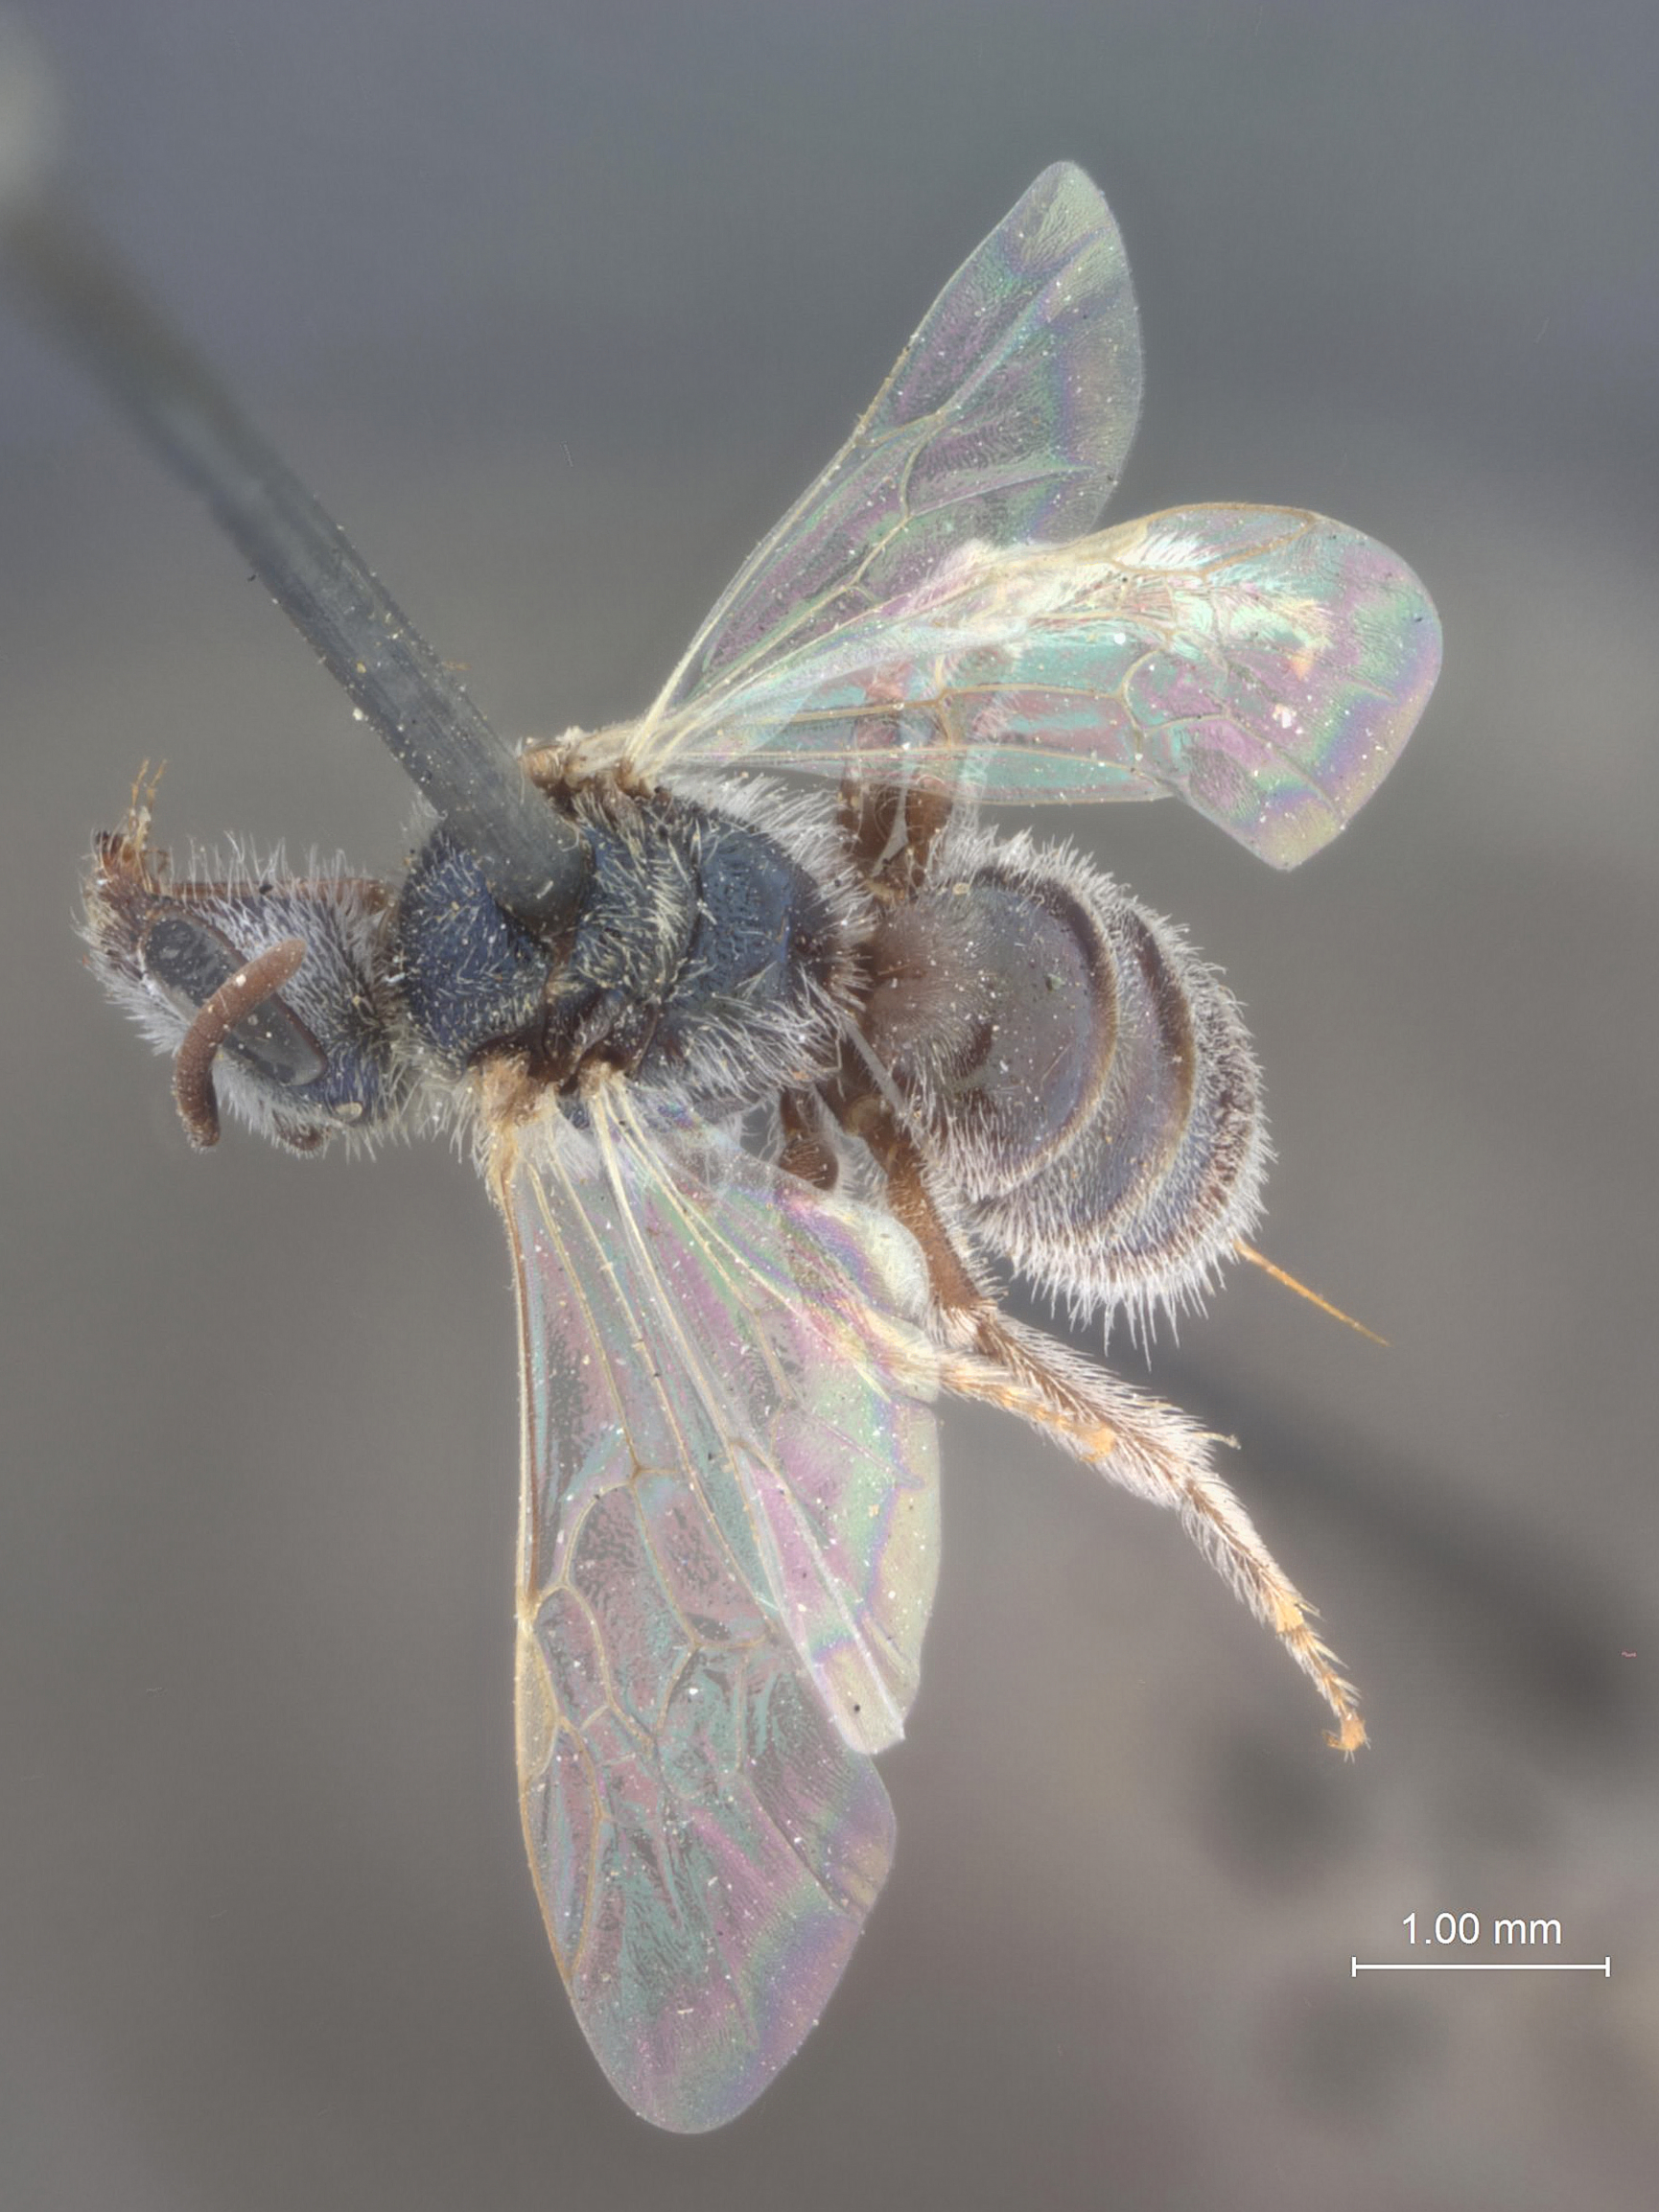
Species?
Halictus semicaeruleus
